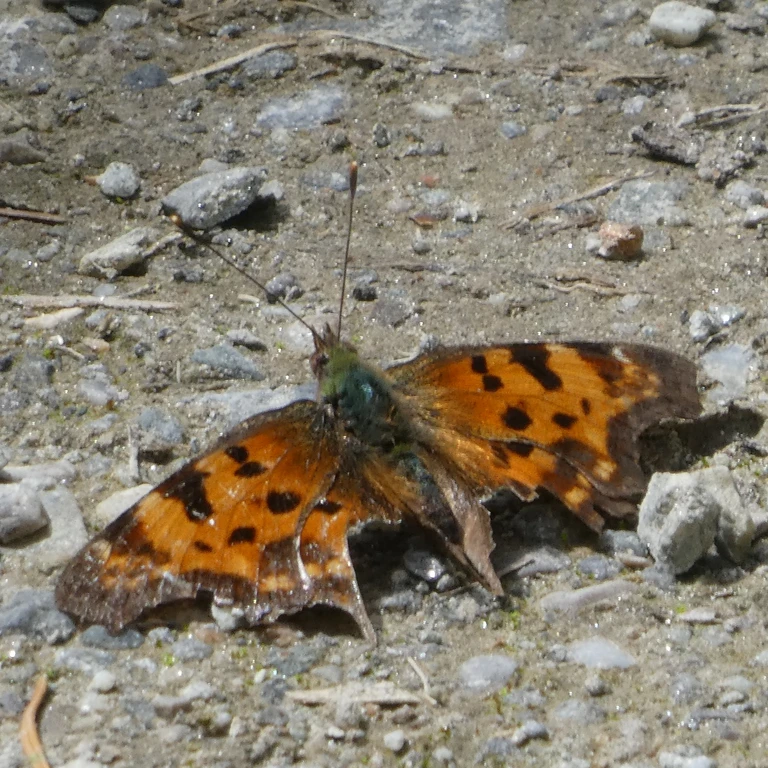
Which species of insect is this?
Polygonia c-album
